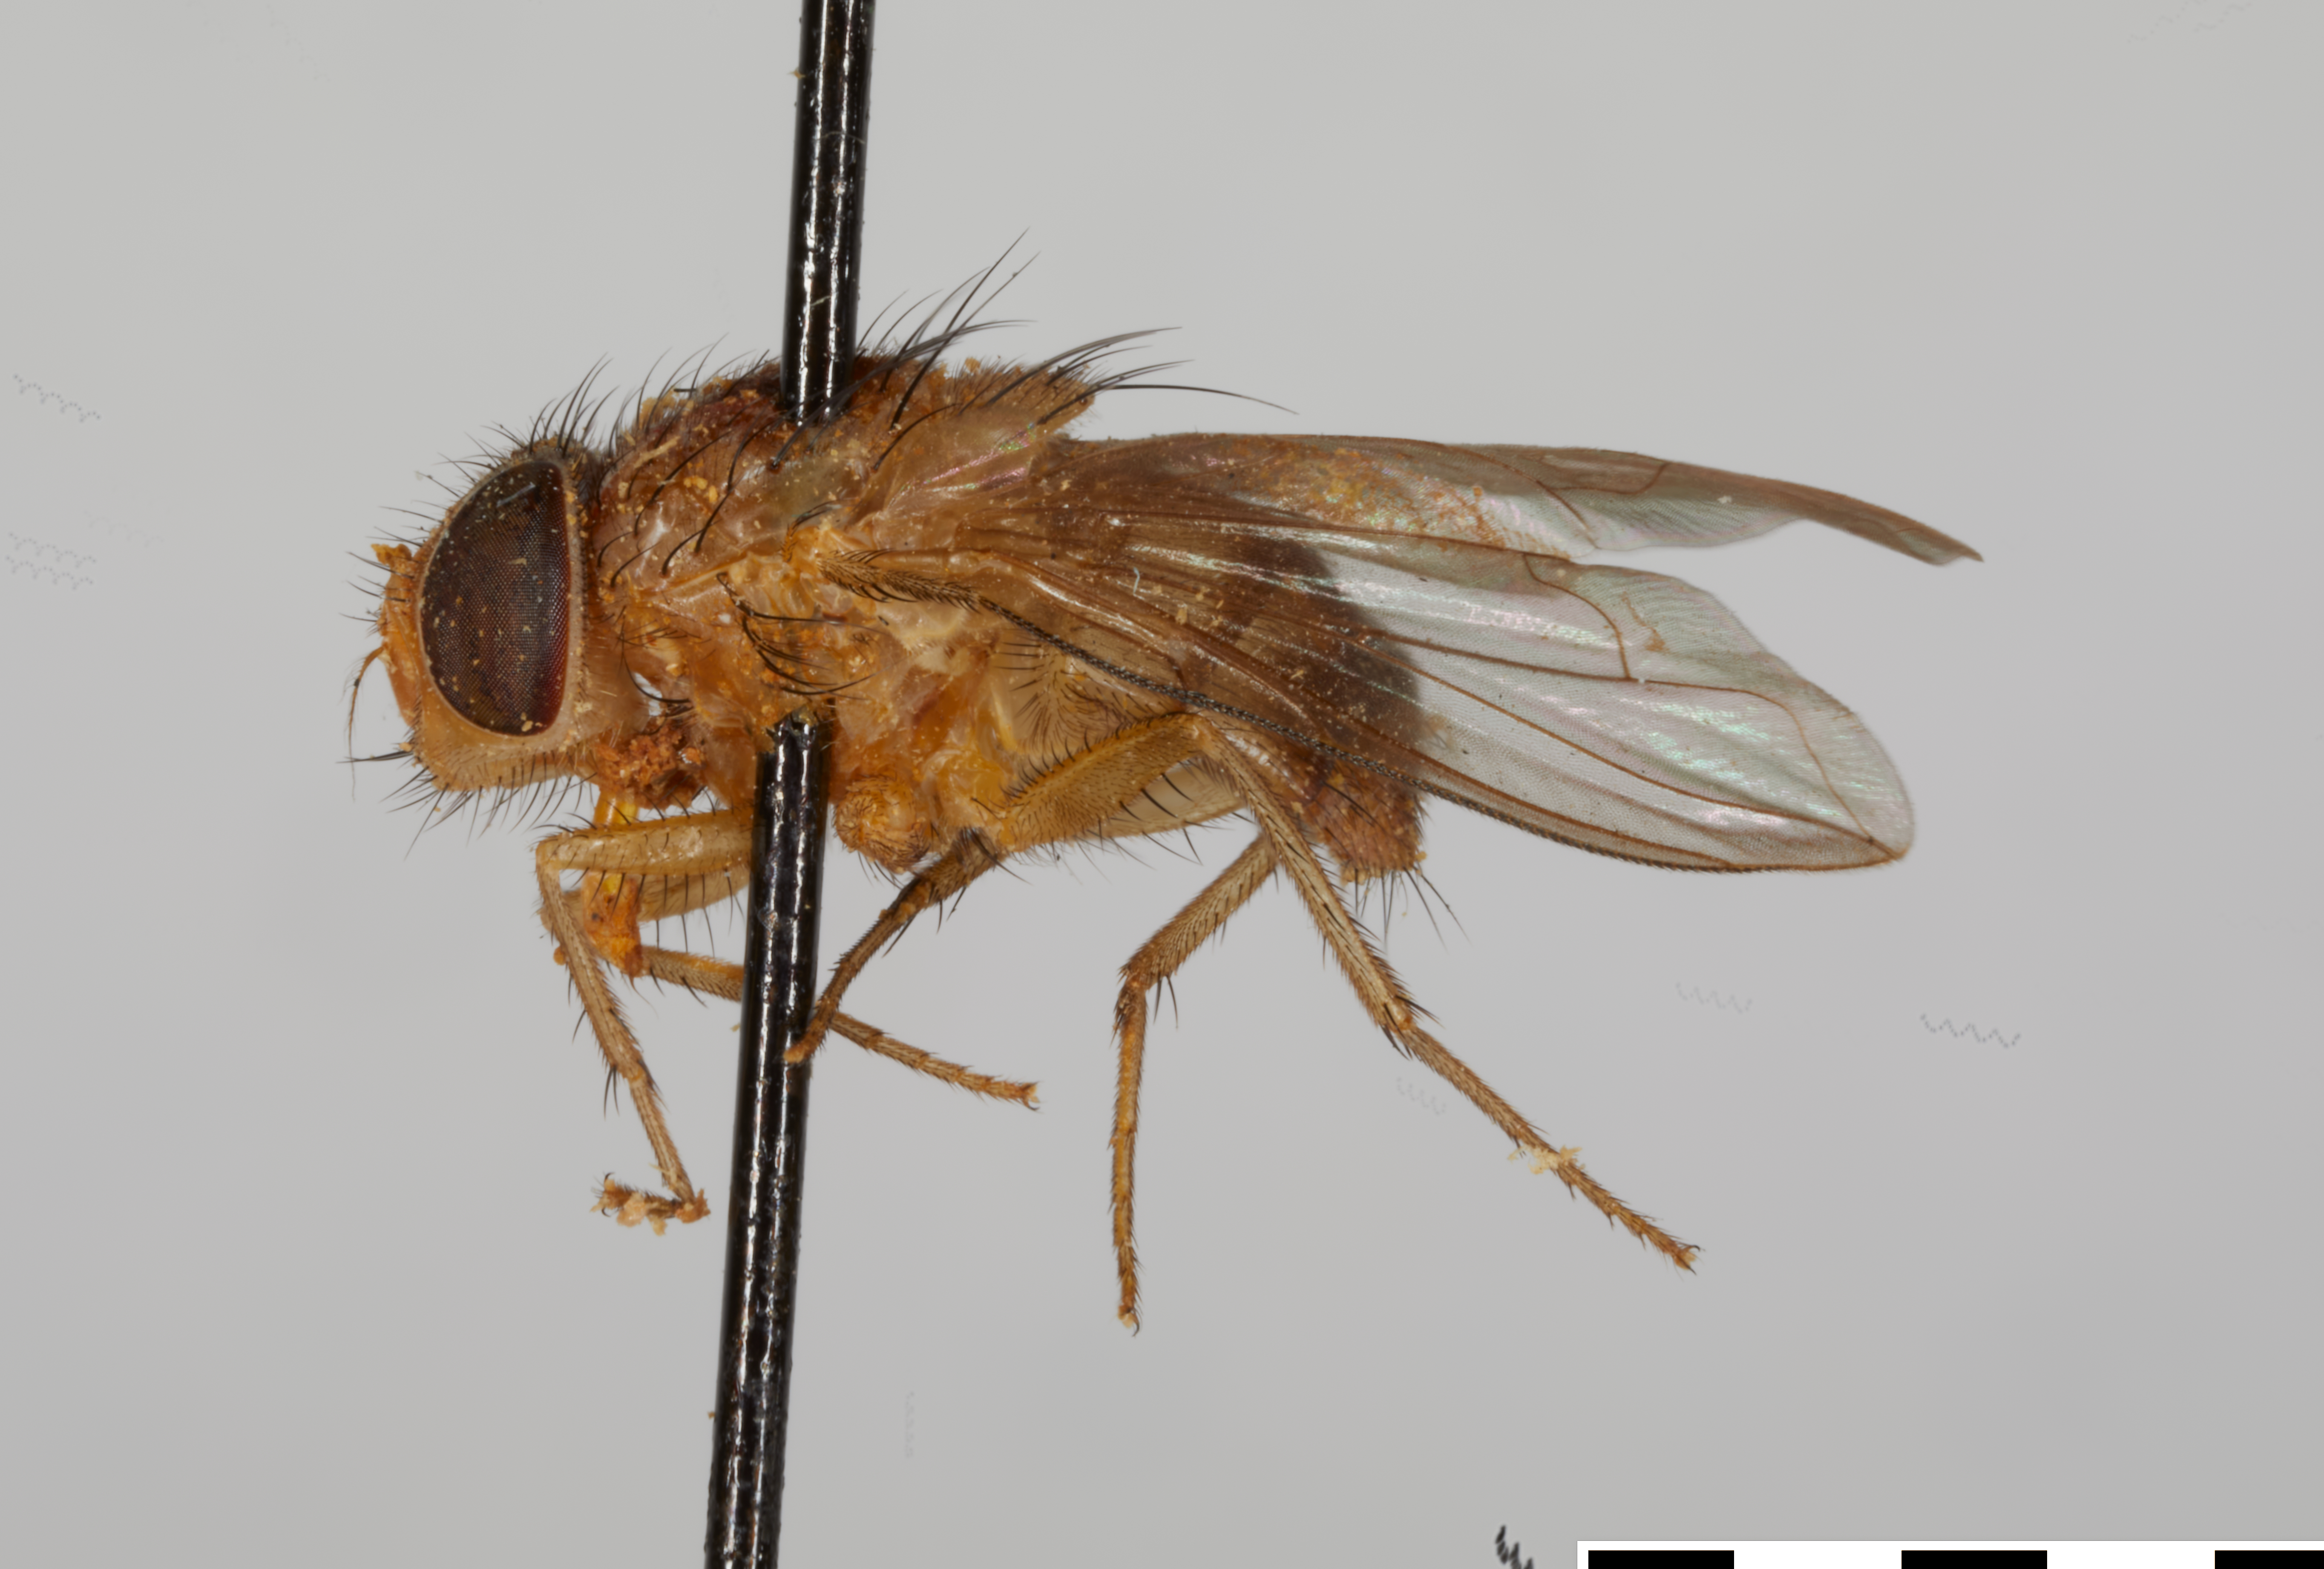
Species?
Auchmeromyiella angola
